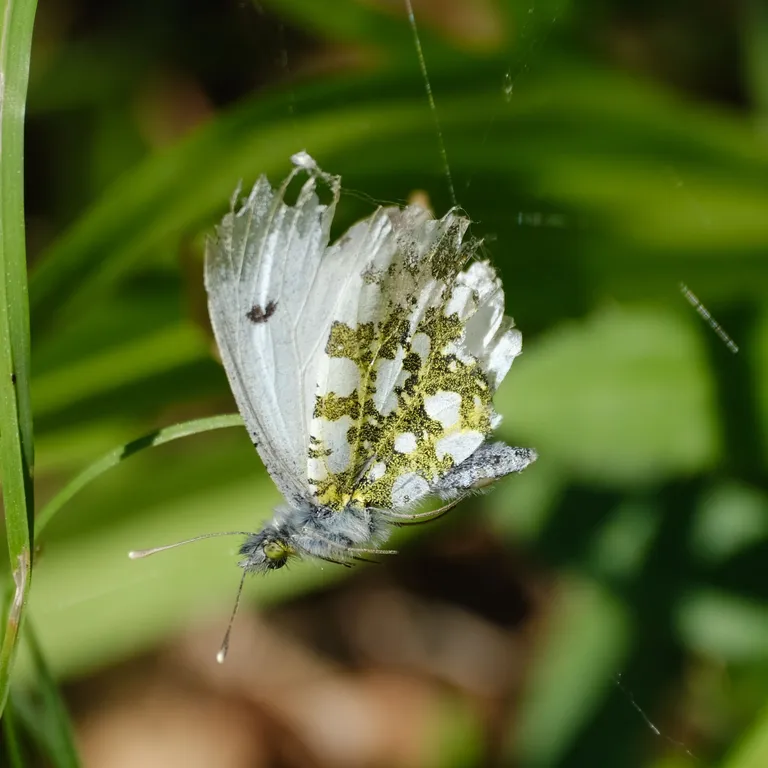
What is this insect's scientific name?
Anthocharis cardamines
